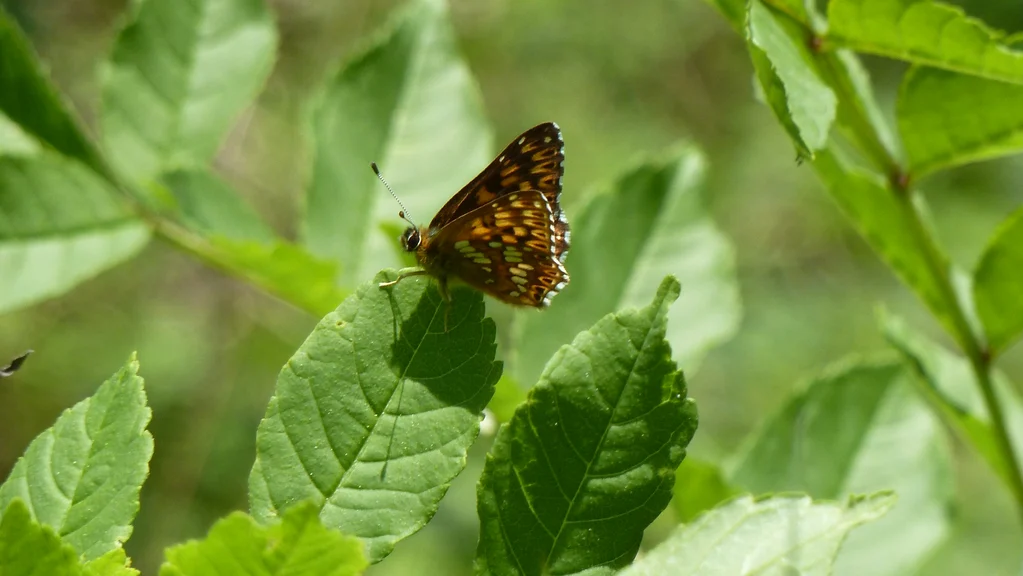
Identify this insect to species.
Hamearis lucina
